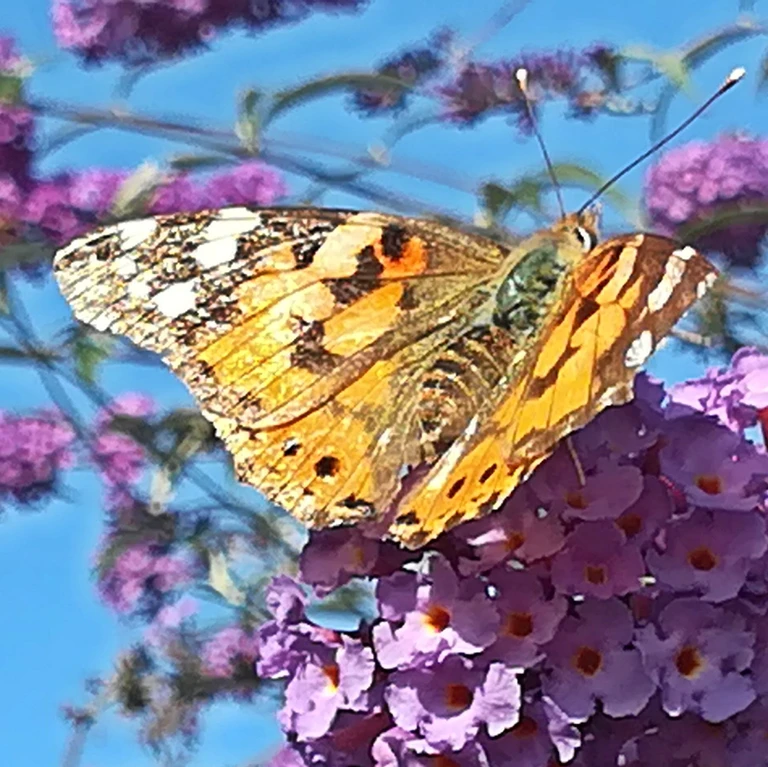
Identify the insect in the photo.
Vanessa cardui
